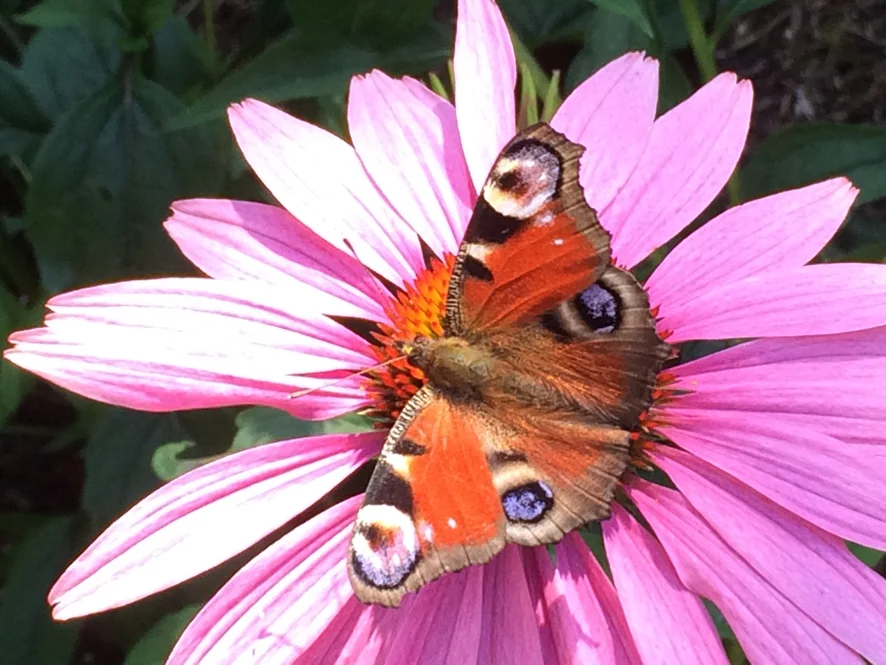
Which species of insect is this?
Aglais io
